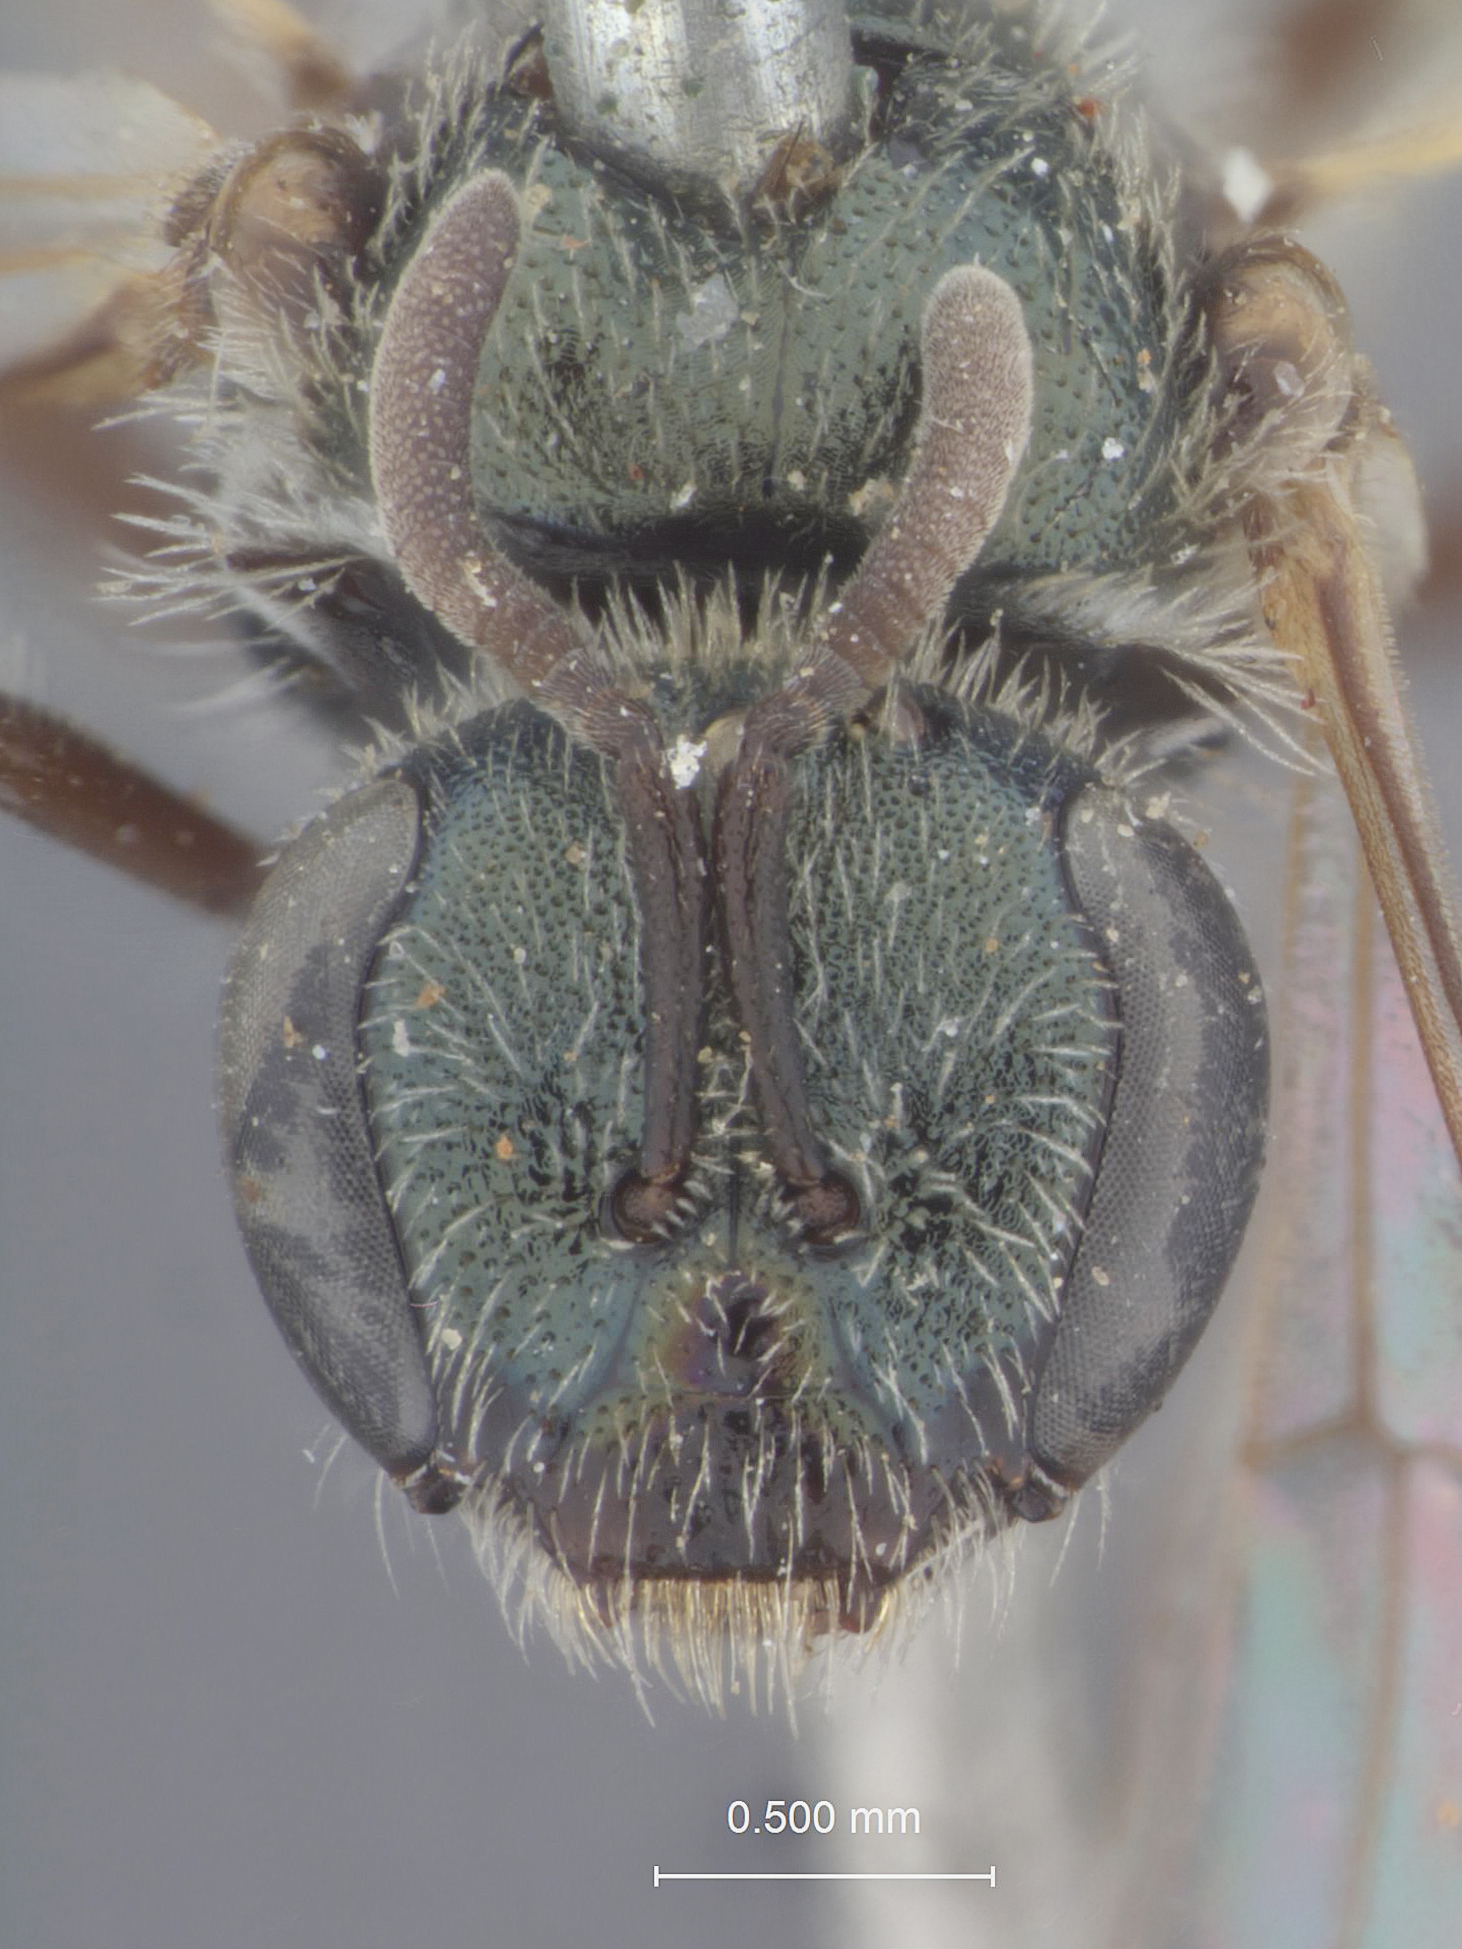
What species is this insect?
Halictus punctatoventris
